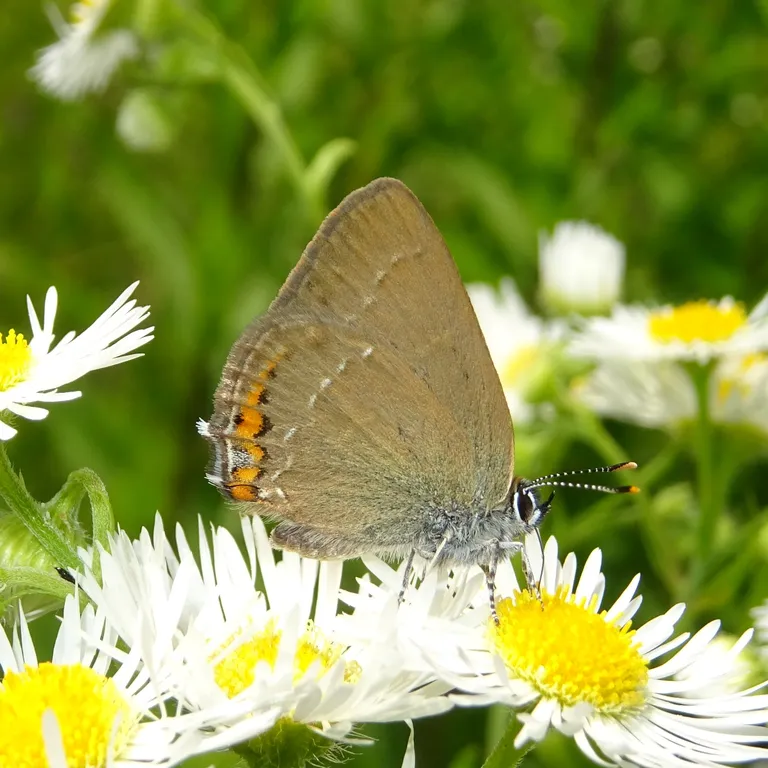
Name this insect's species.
Satyrium acaciae (also Strymon acaciae)
